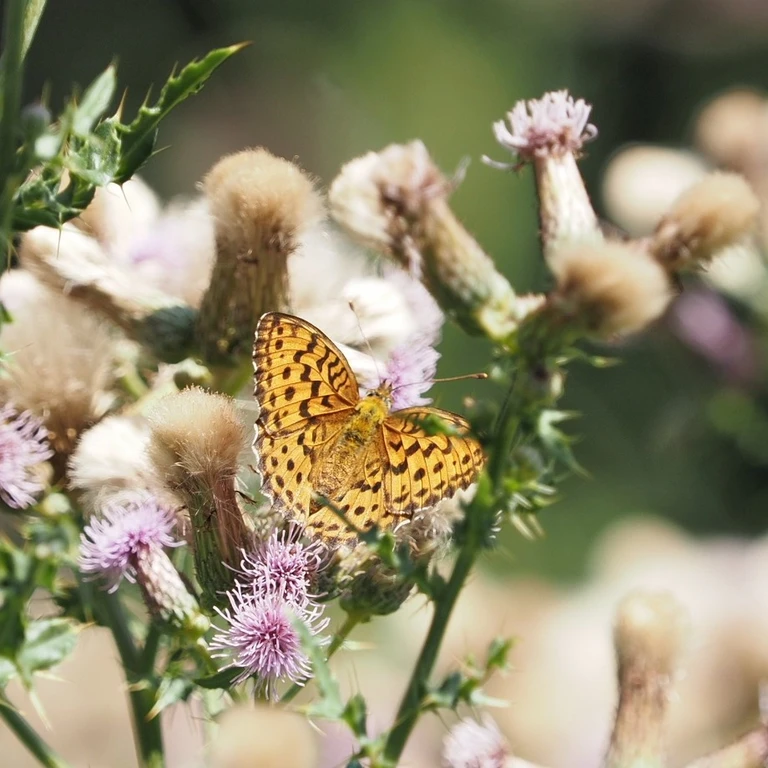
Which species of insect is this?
Brenthis daphne
